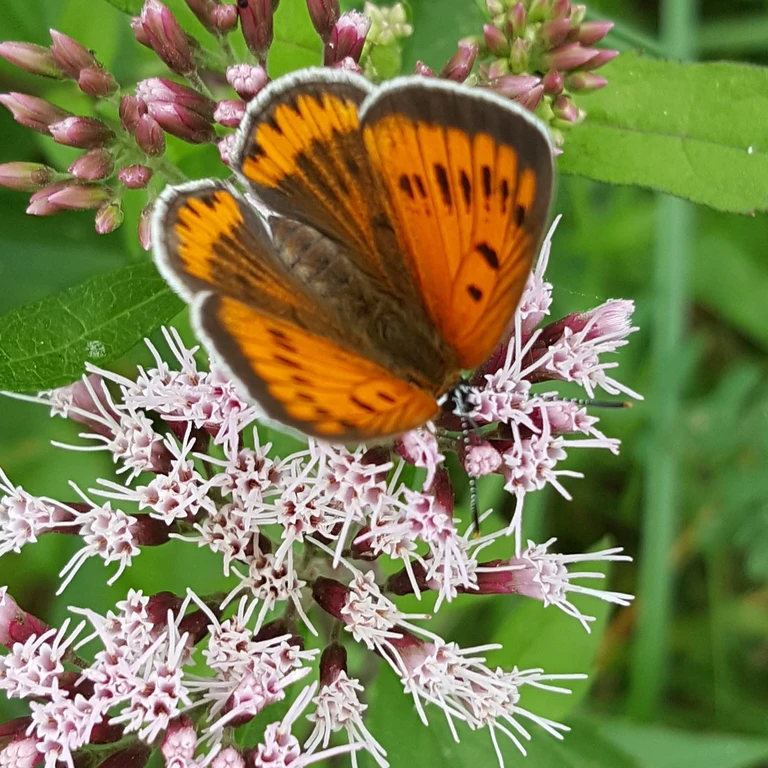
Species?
Lycaena dispar
